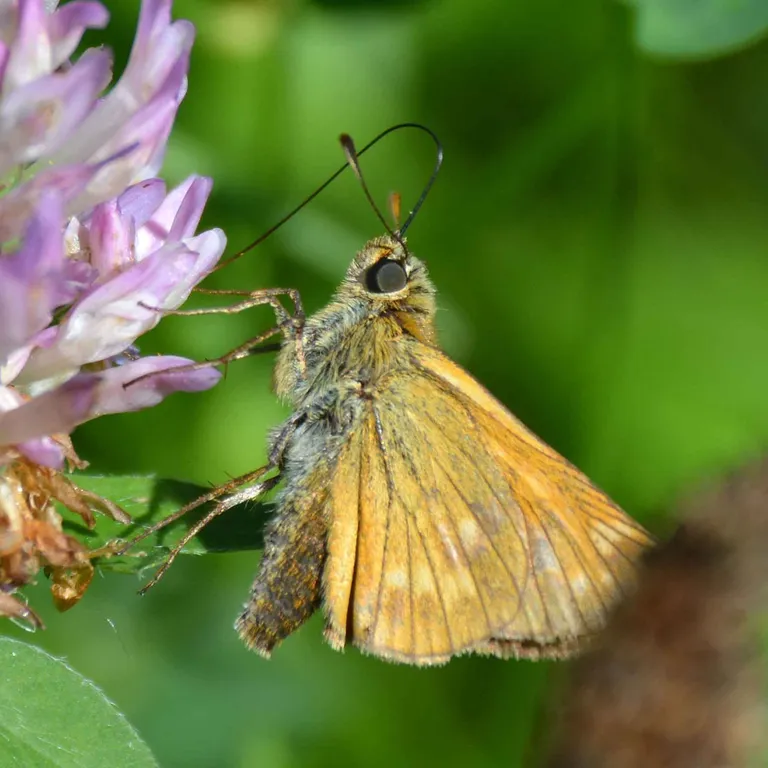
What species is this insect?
Ochlodes sylvanus (also Ochlodes venata)
